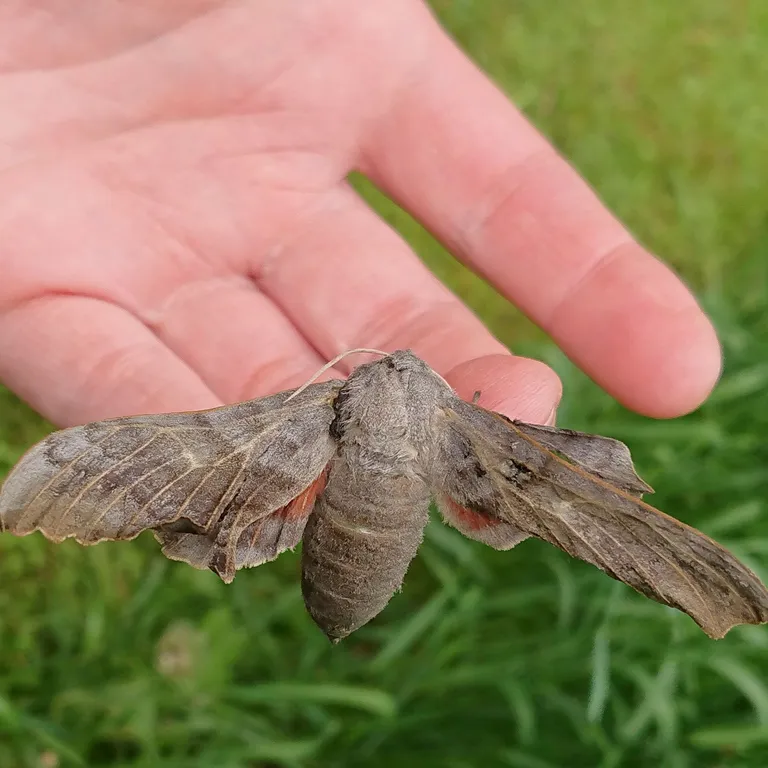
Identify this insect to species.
Laothoe populi
